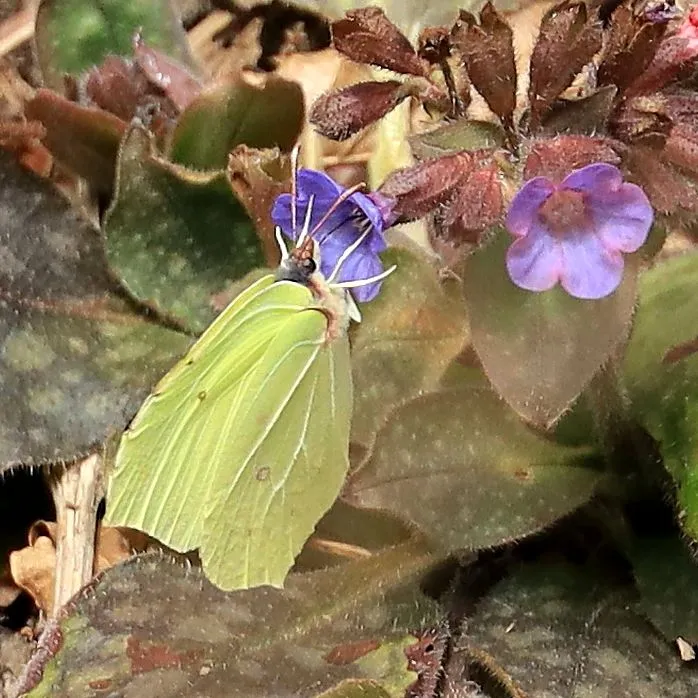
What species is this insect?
Gonepteryx rhamni
